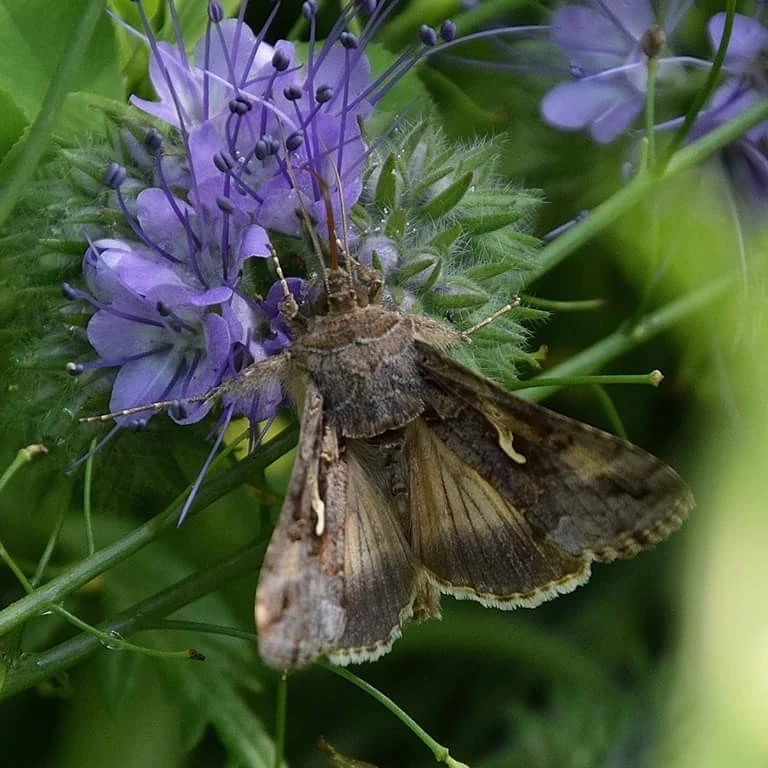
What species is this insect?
Autographa gamma
